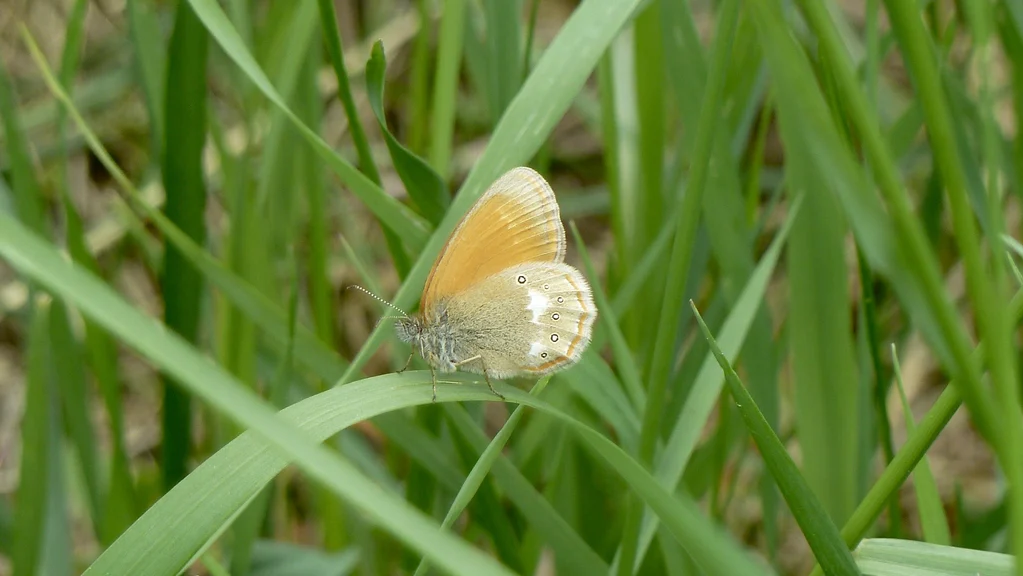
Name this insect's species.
Coenonympha glycerion (also Coenonympha iphis)
